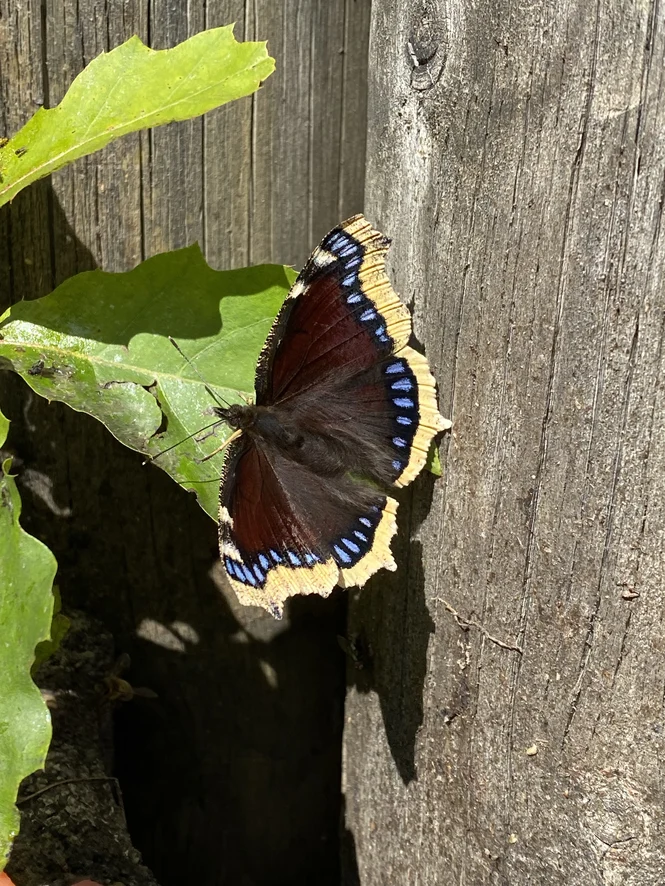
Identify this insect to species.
Nymphalis antiopa
